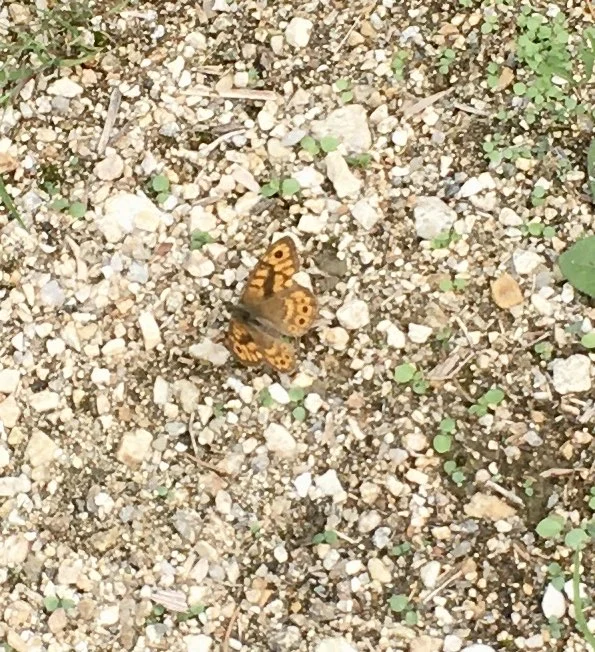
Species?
Lasiommata megera (also Pararge megera)
